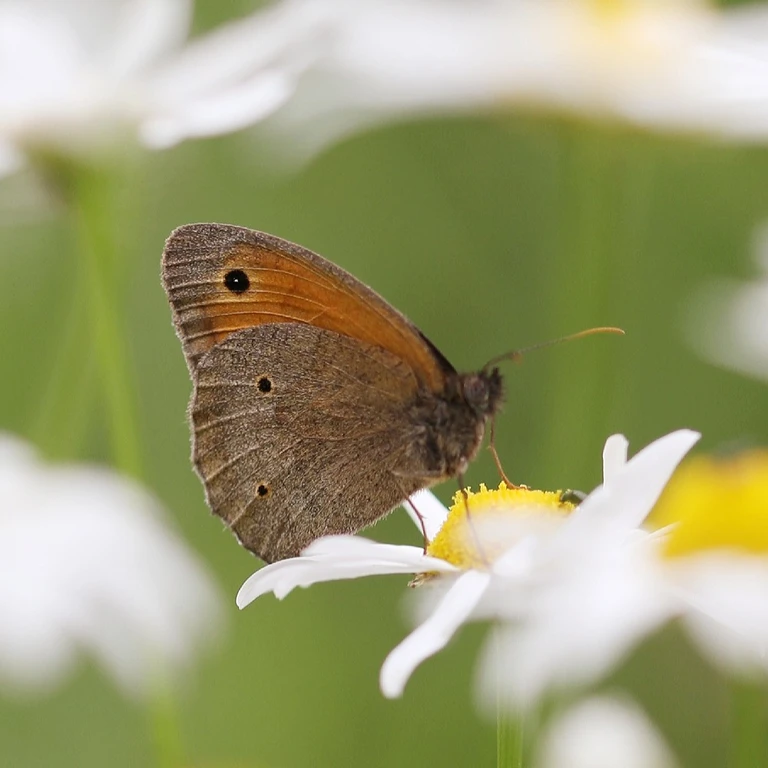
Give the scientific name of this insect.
Maniola jurtina
